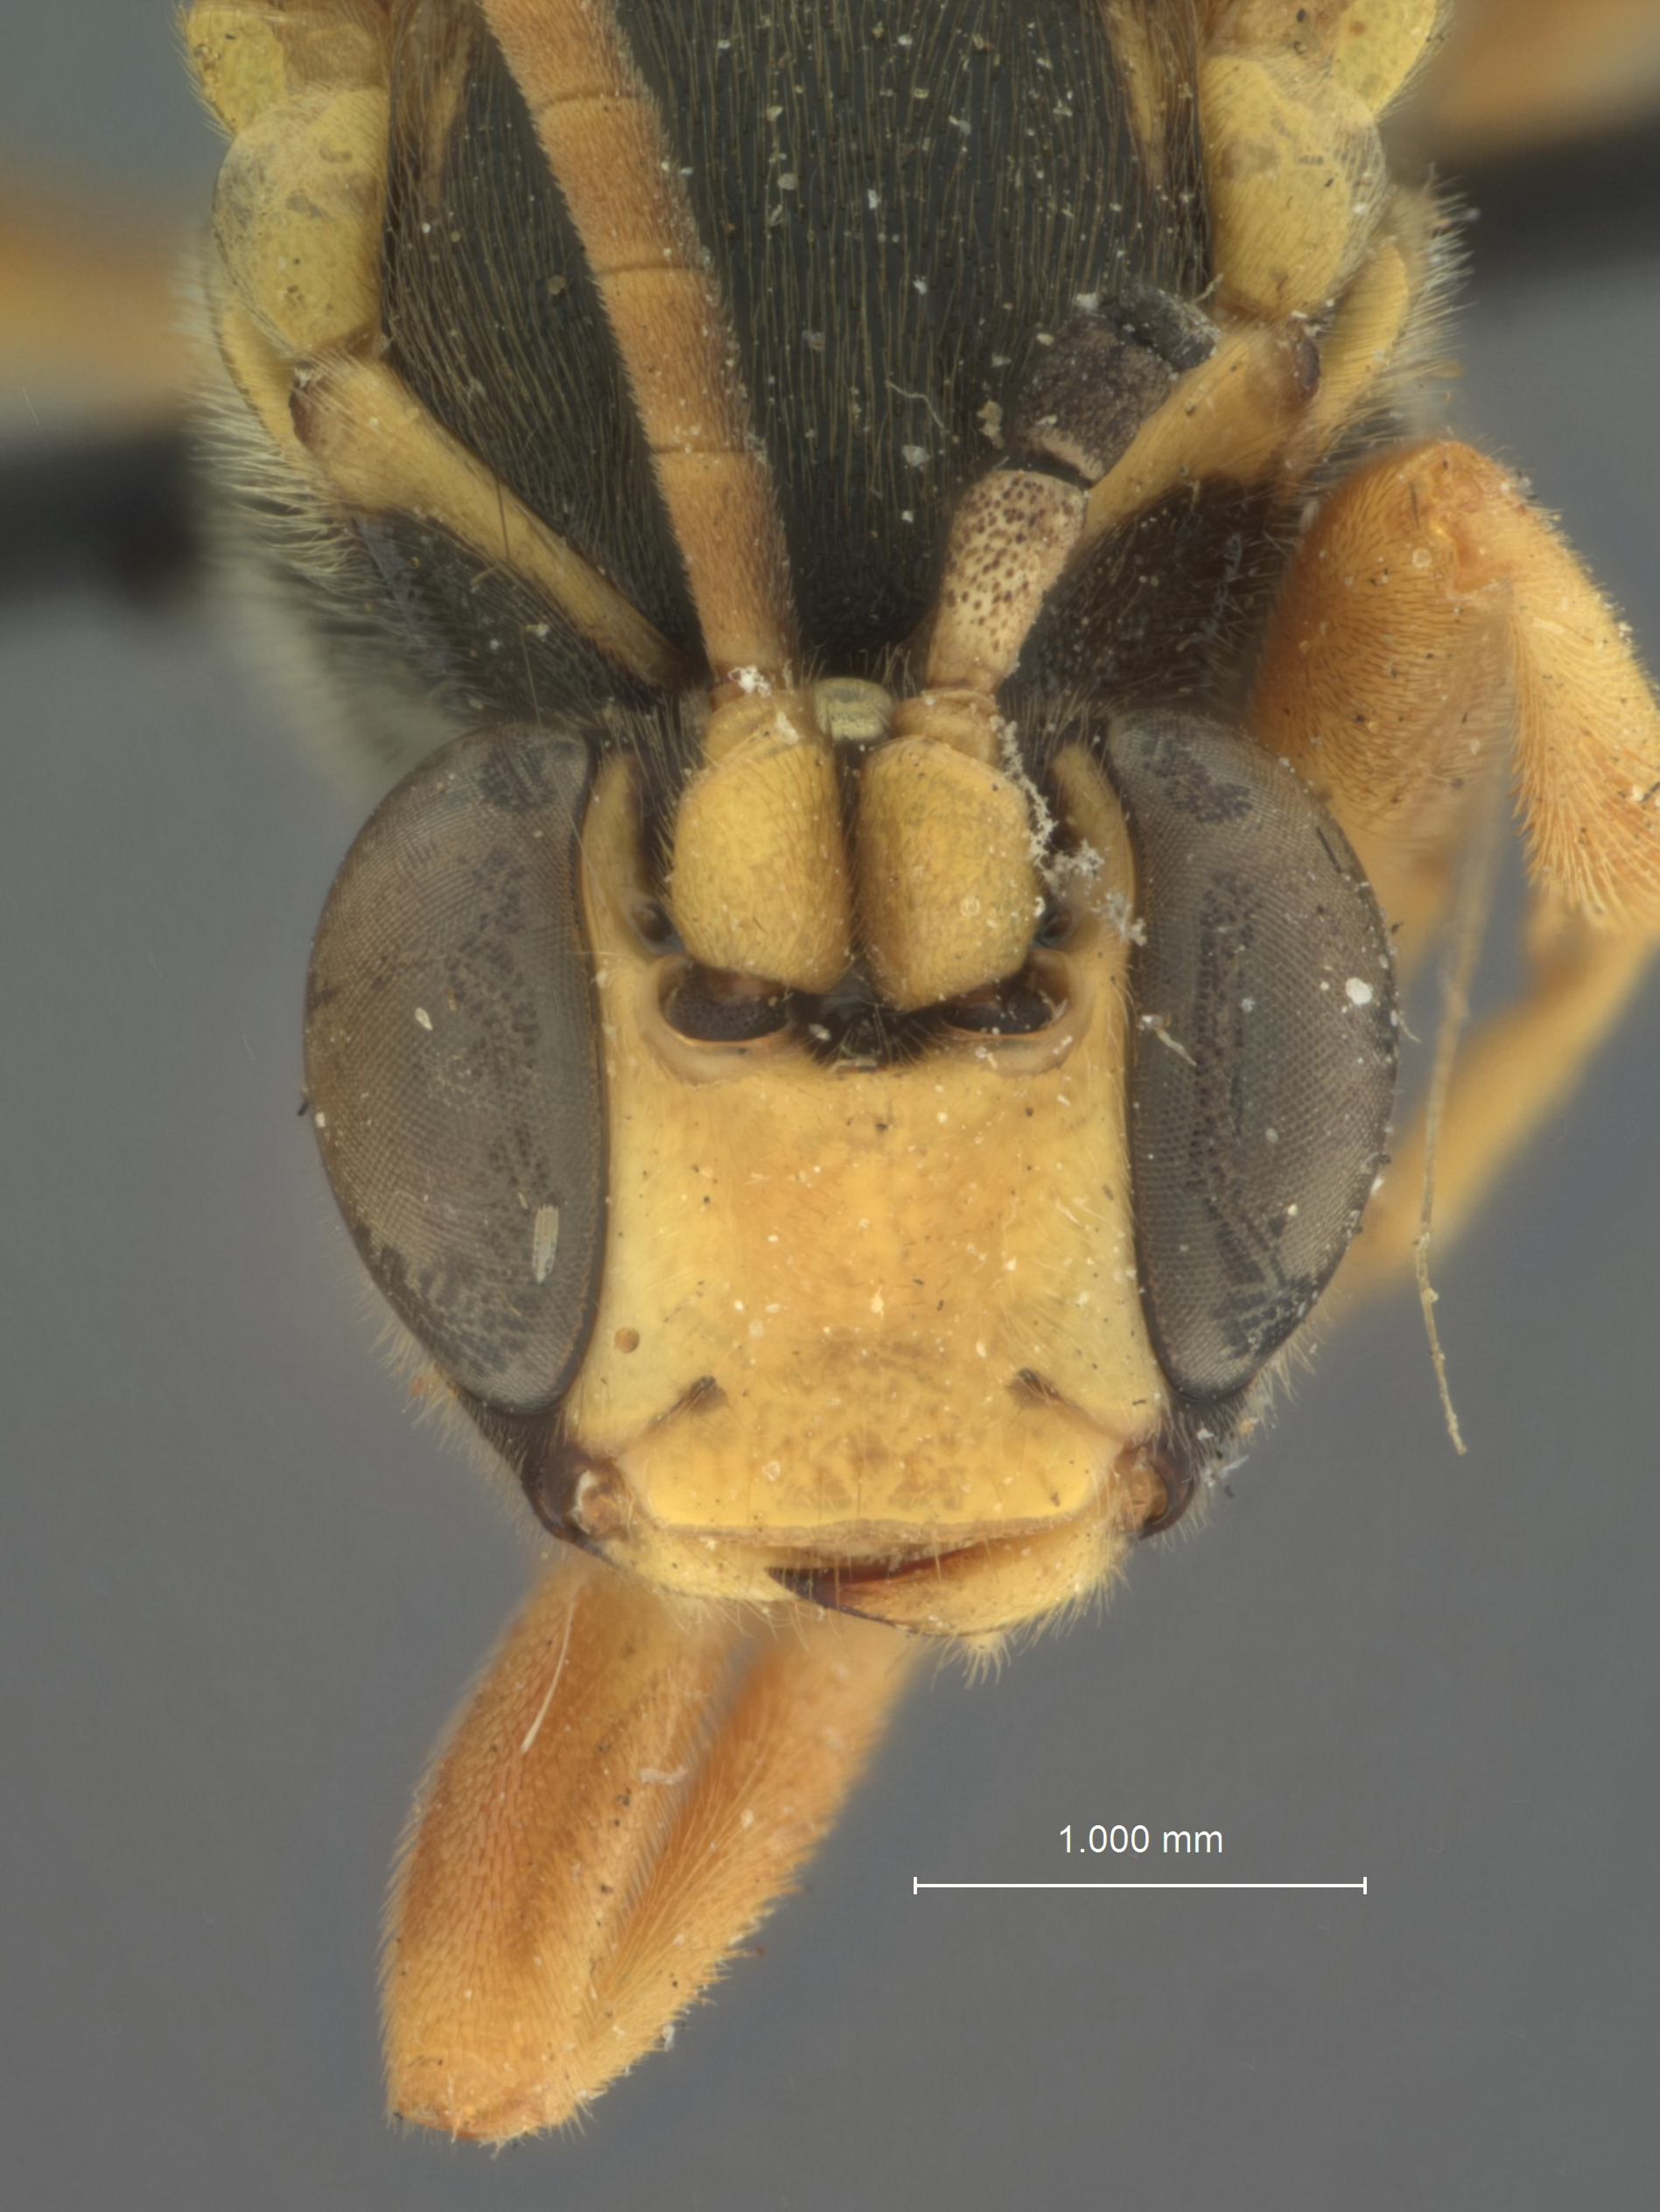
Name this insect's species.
Stenichneumon sapporoensis
